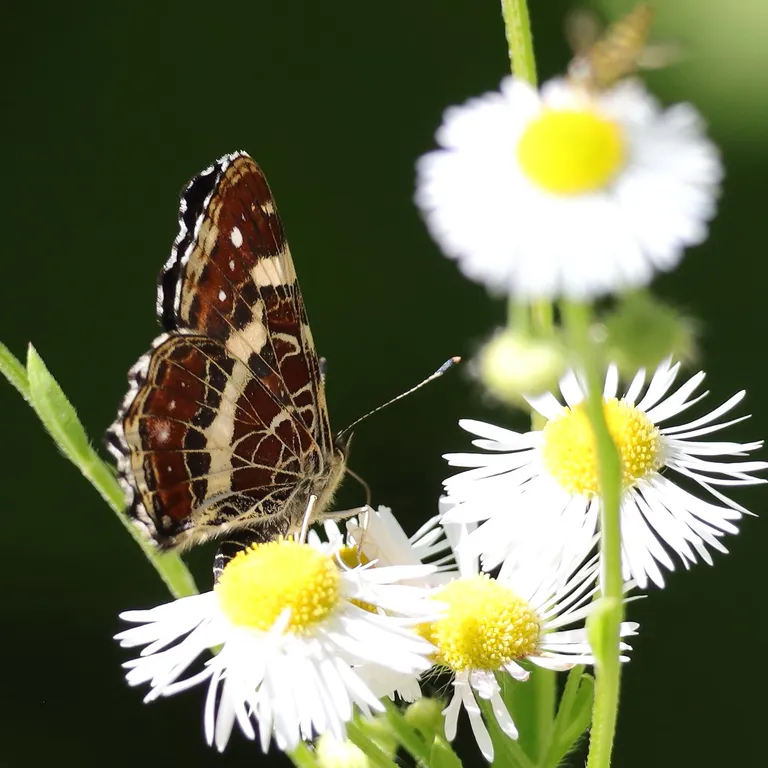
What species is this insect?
Araschnia levana
